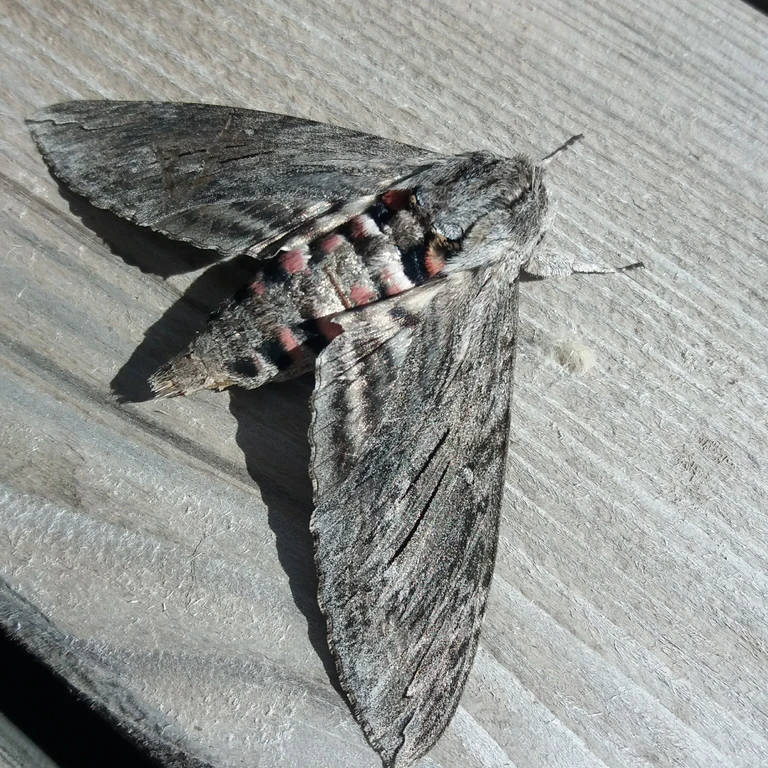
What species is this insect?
Agrius convolvuli
